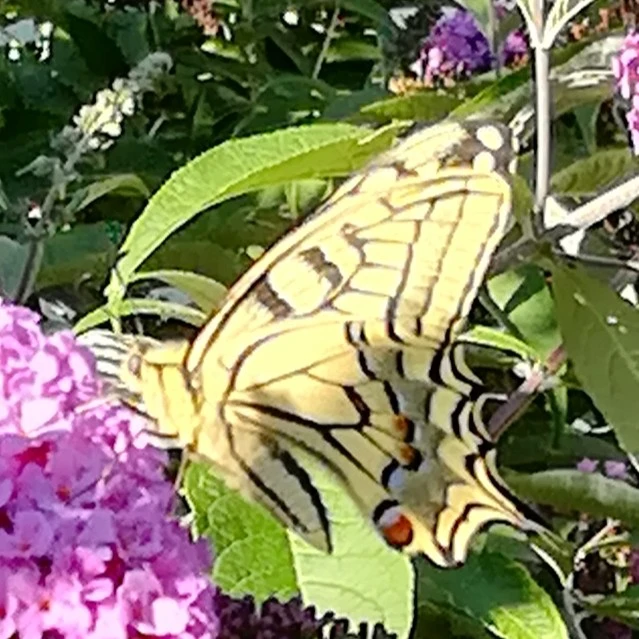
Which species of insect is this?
Papilio machaon
